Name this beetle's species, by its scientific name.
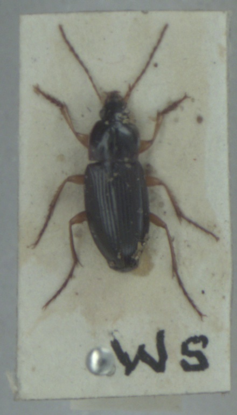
Calathus erratus
